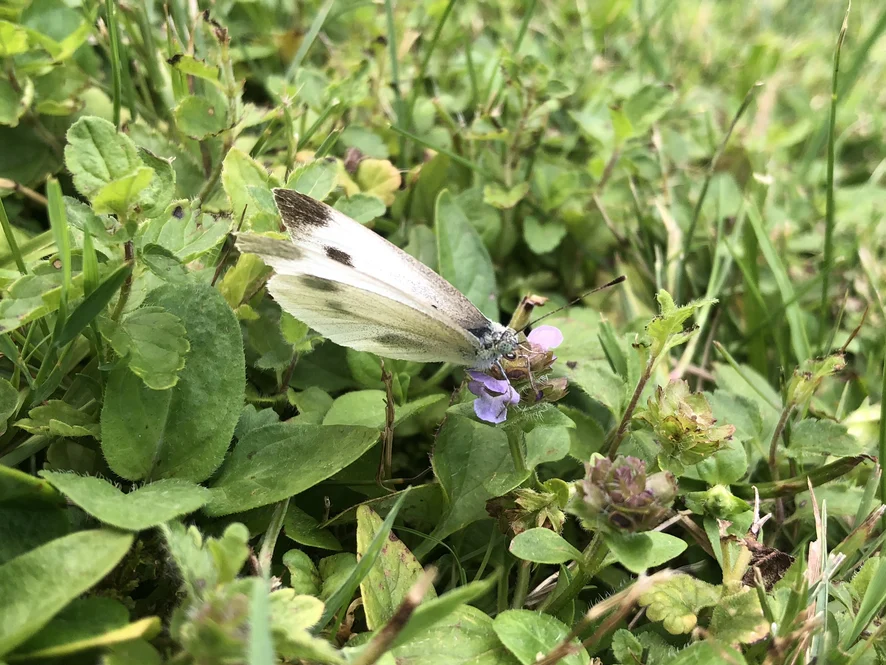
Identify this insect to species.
Pieris mannii
